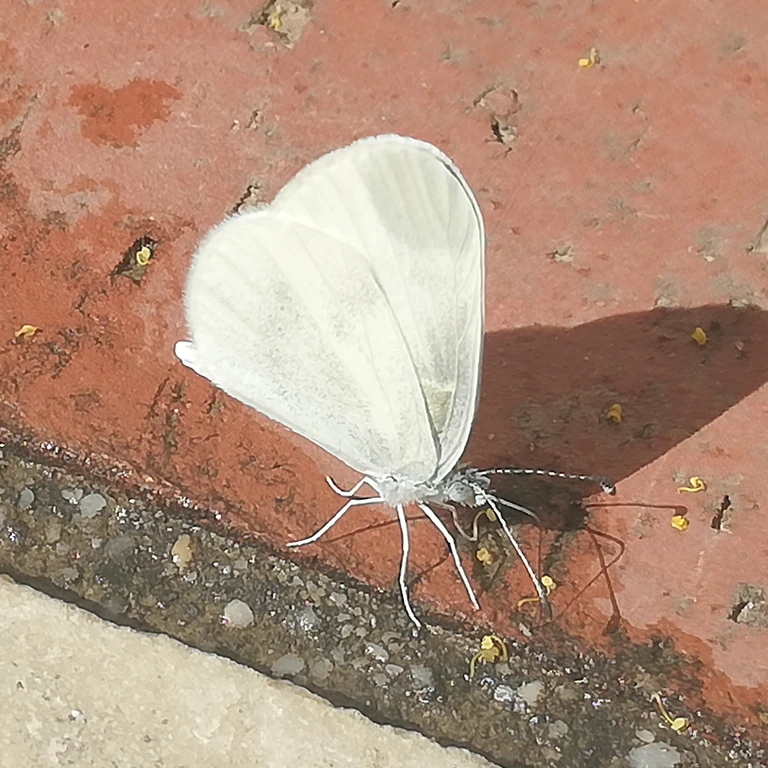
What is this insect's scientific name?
Leptidea sinapis/juvernica
